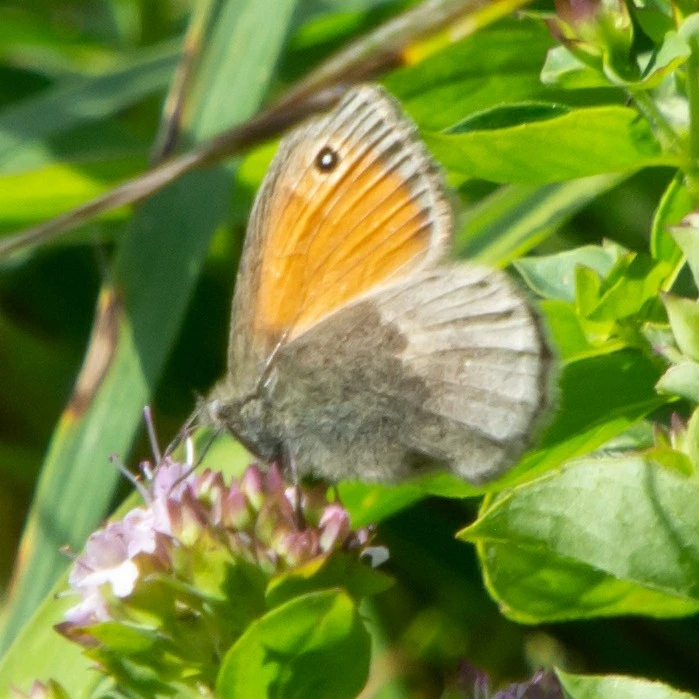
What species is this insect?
Coenonympha pamphilus
